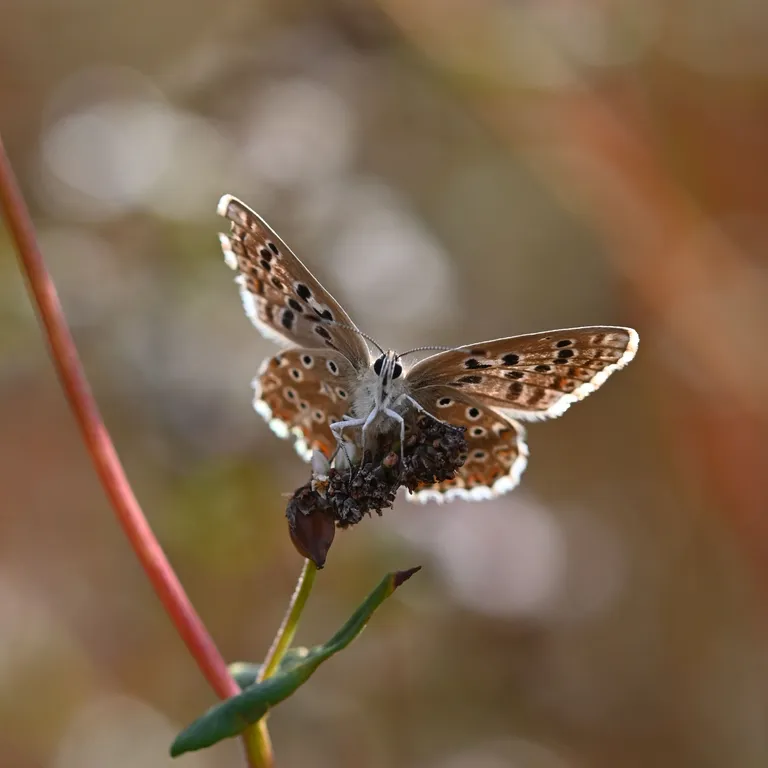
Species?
Lysandra coridon
